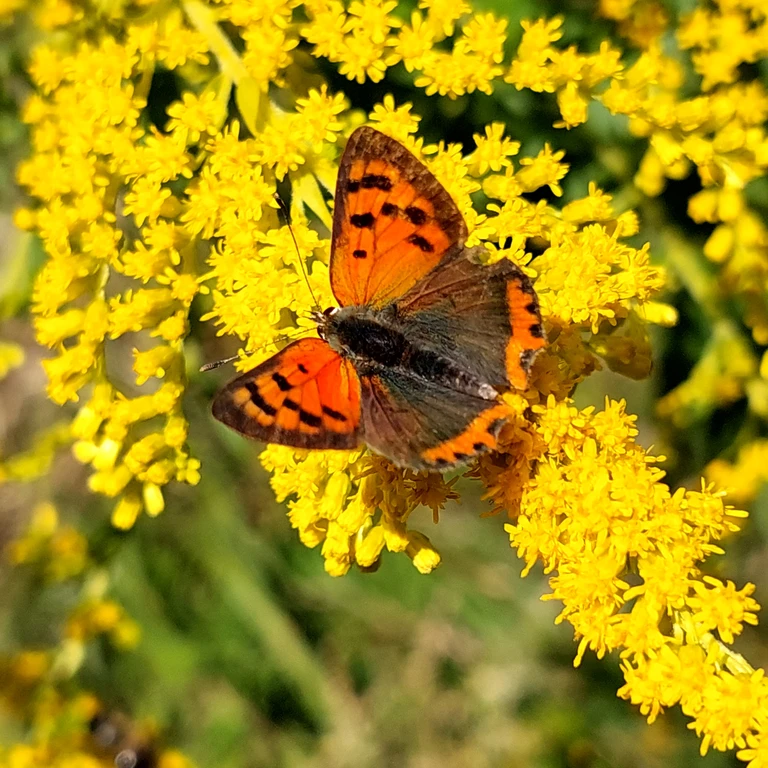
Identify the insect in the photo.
Lycaena phlaeas
